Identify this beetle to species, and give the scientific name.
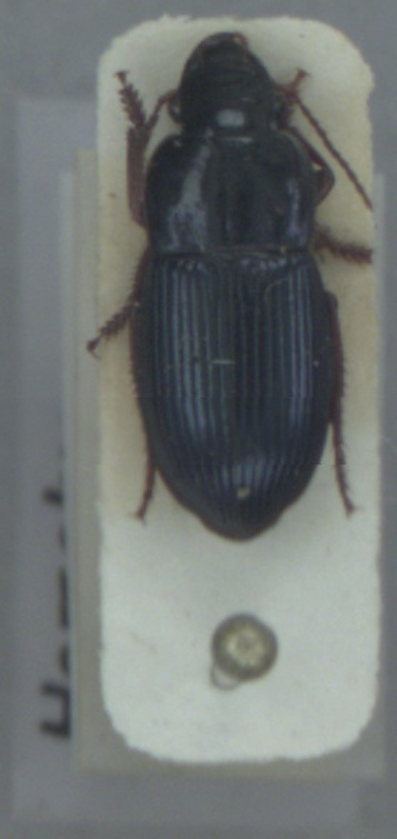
Harpalus rubripes
